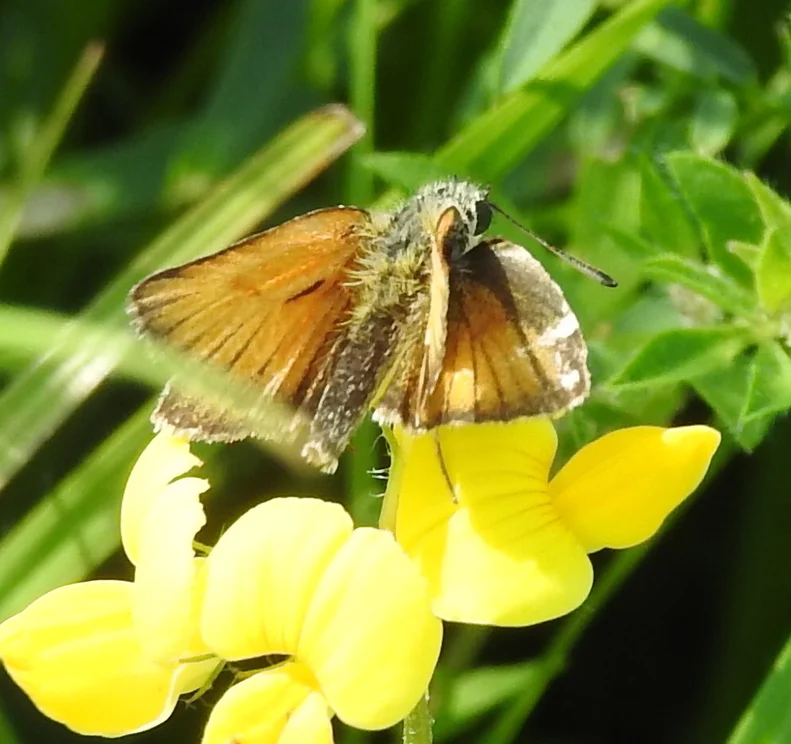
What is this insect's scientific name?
Thymelicus lineola
